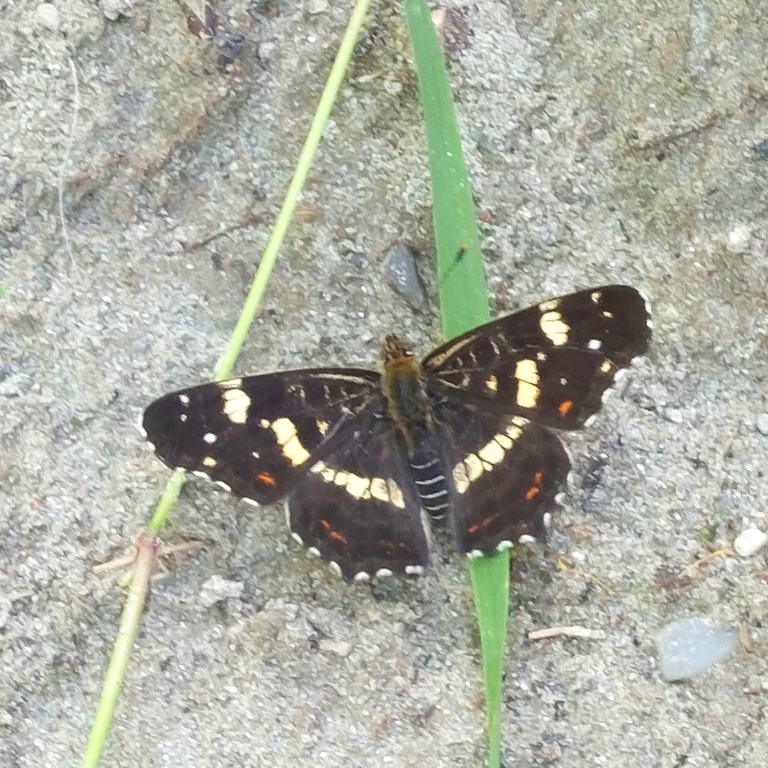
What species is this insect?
Araschnia levana
